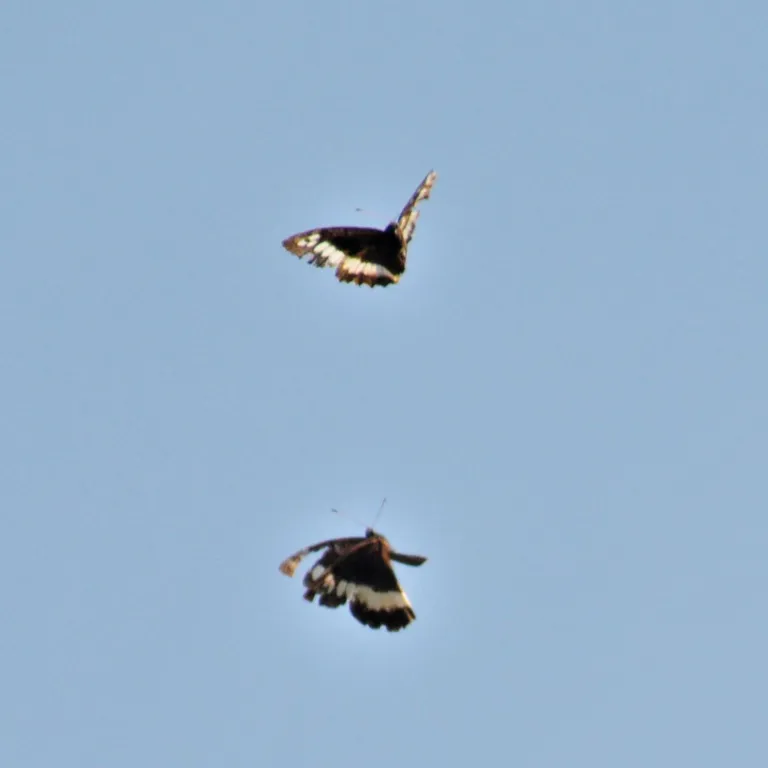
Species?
Brintesia circe
